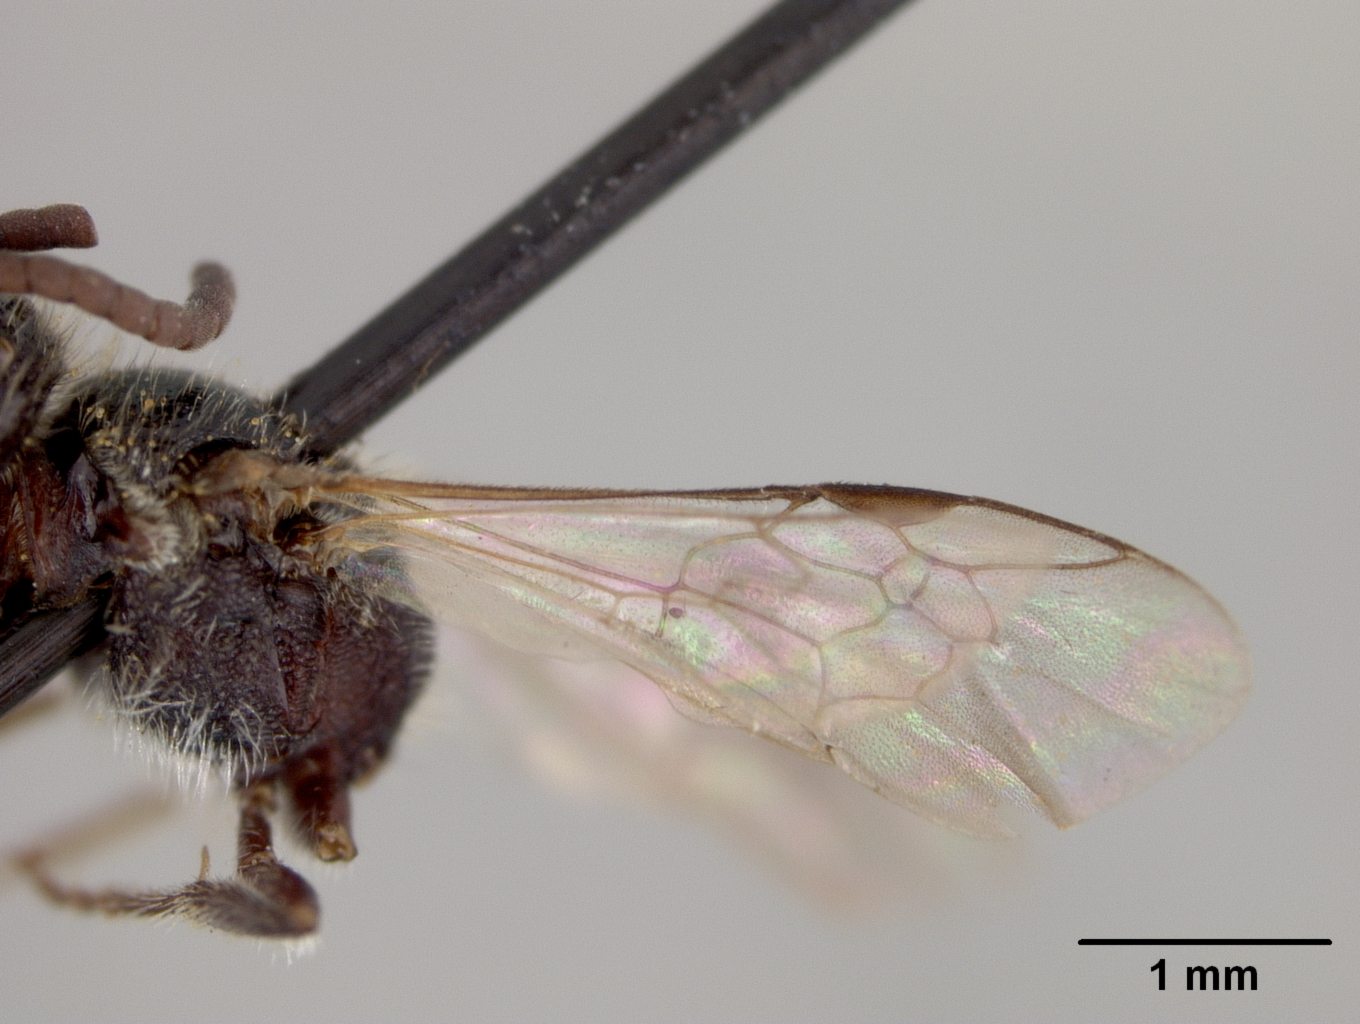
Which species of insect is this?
Sphecodes canadensis
